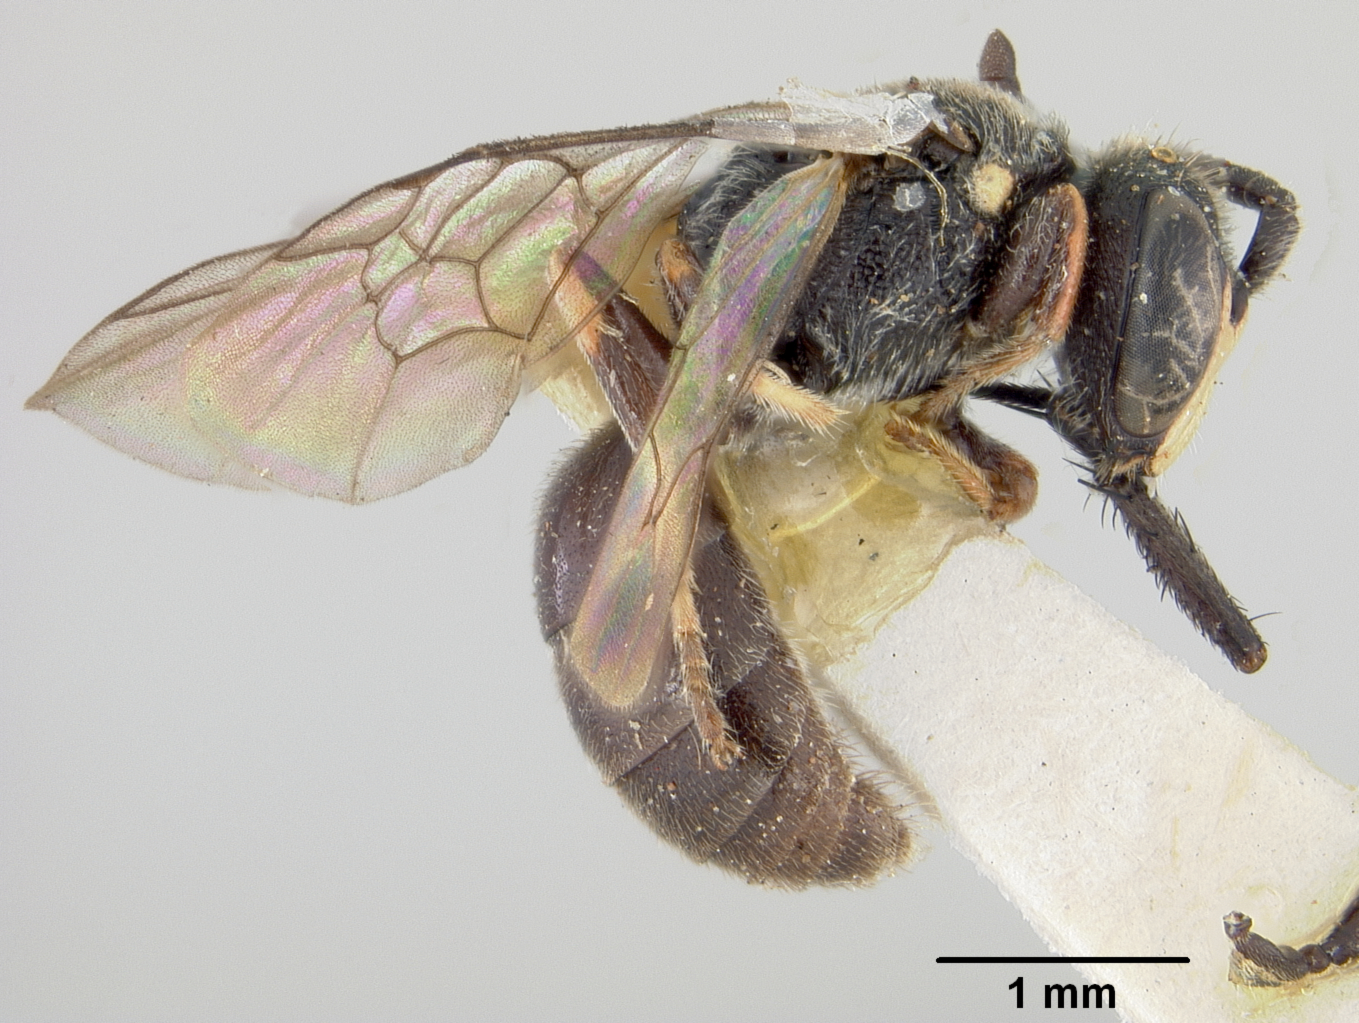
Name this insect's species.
Prosopis rugulosus
